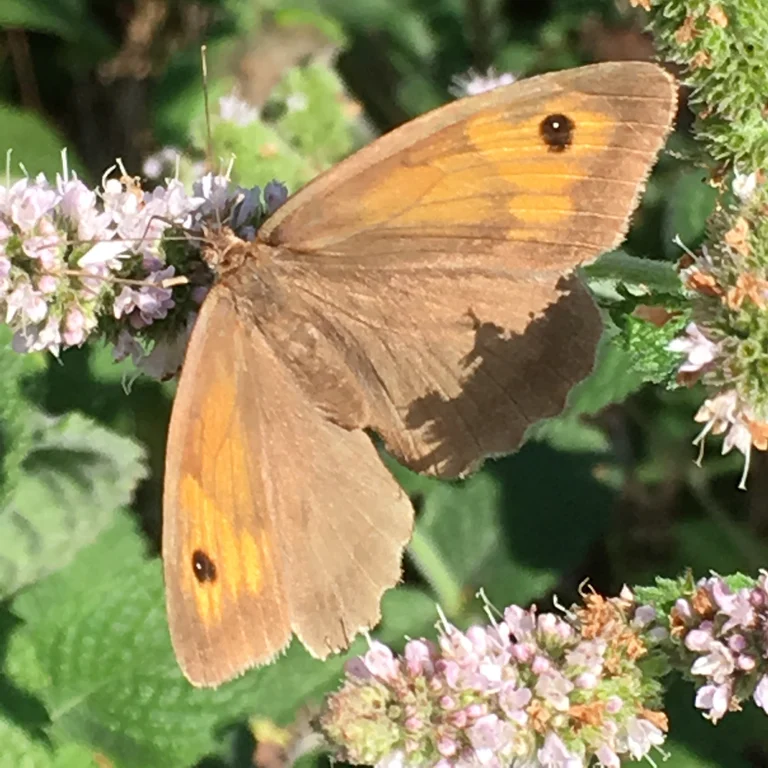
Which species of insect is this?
Maniola jurtina
